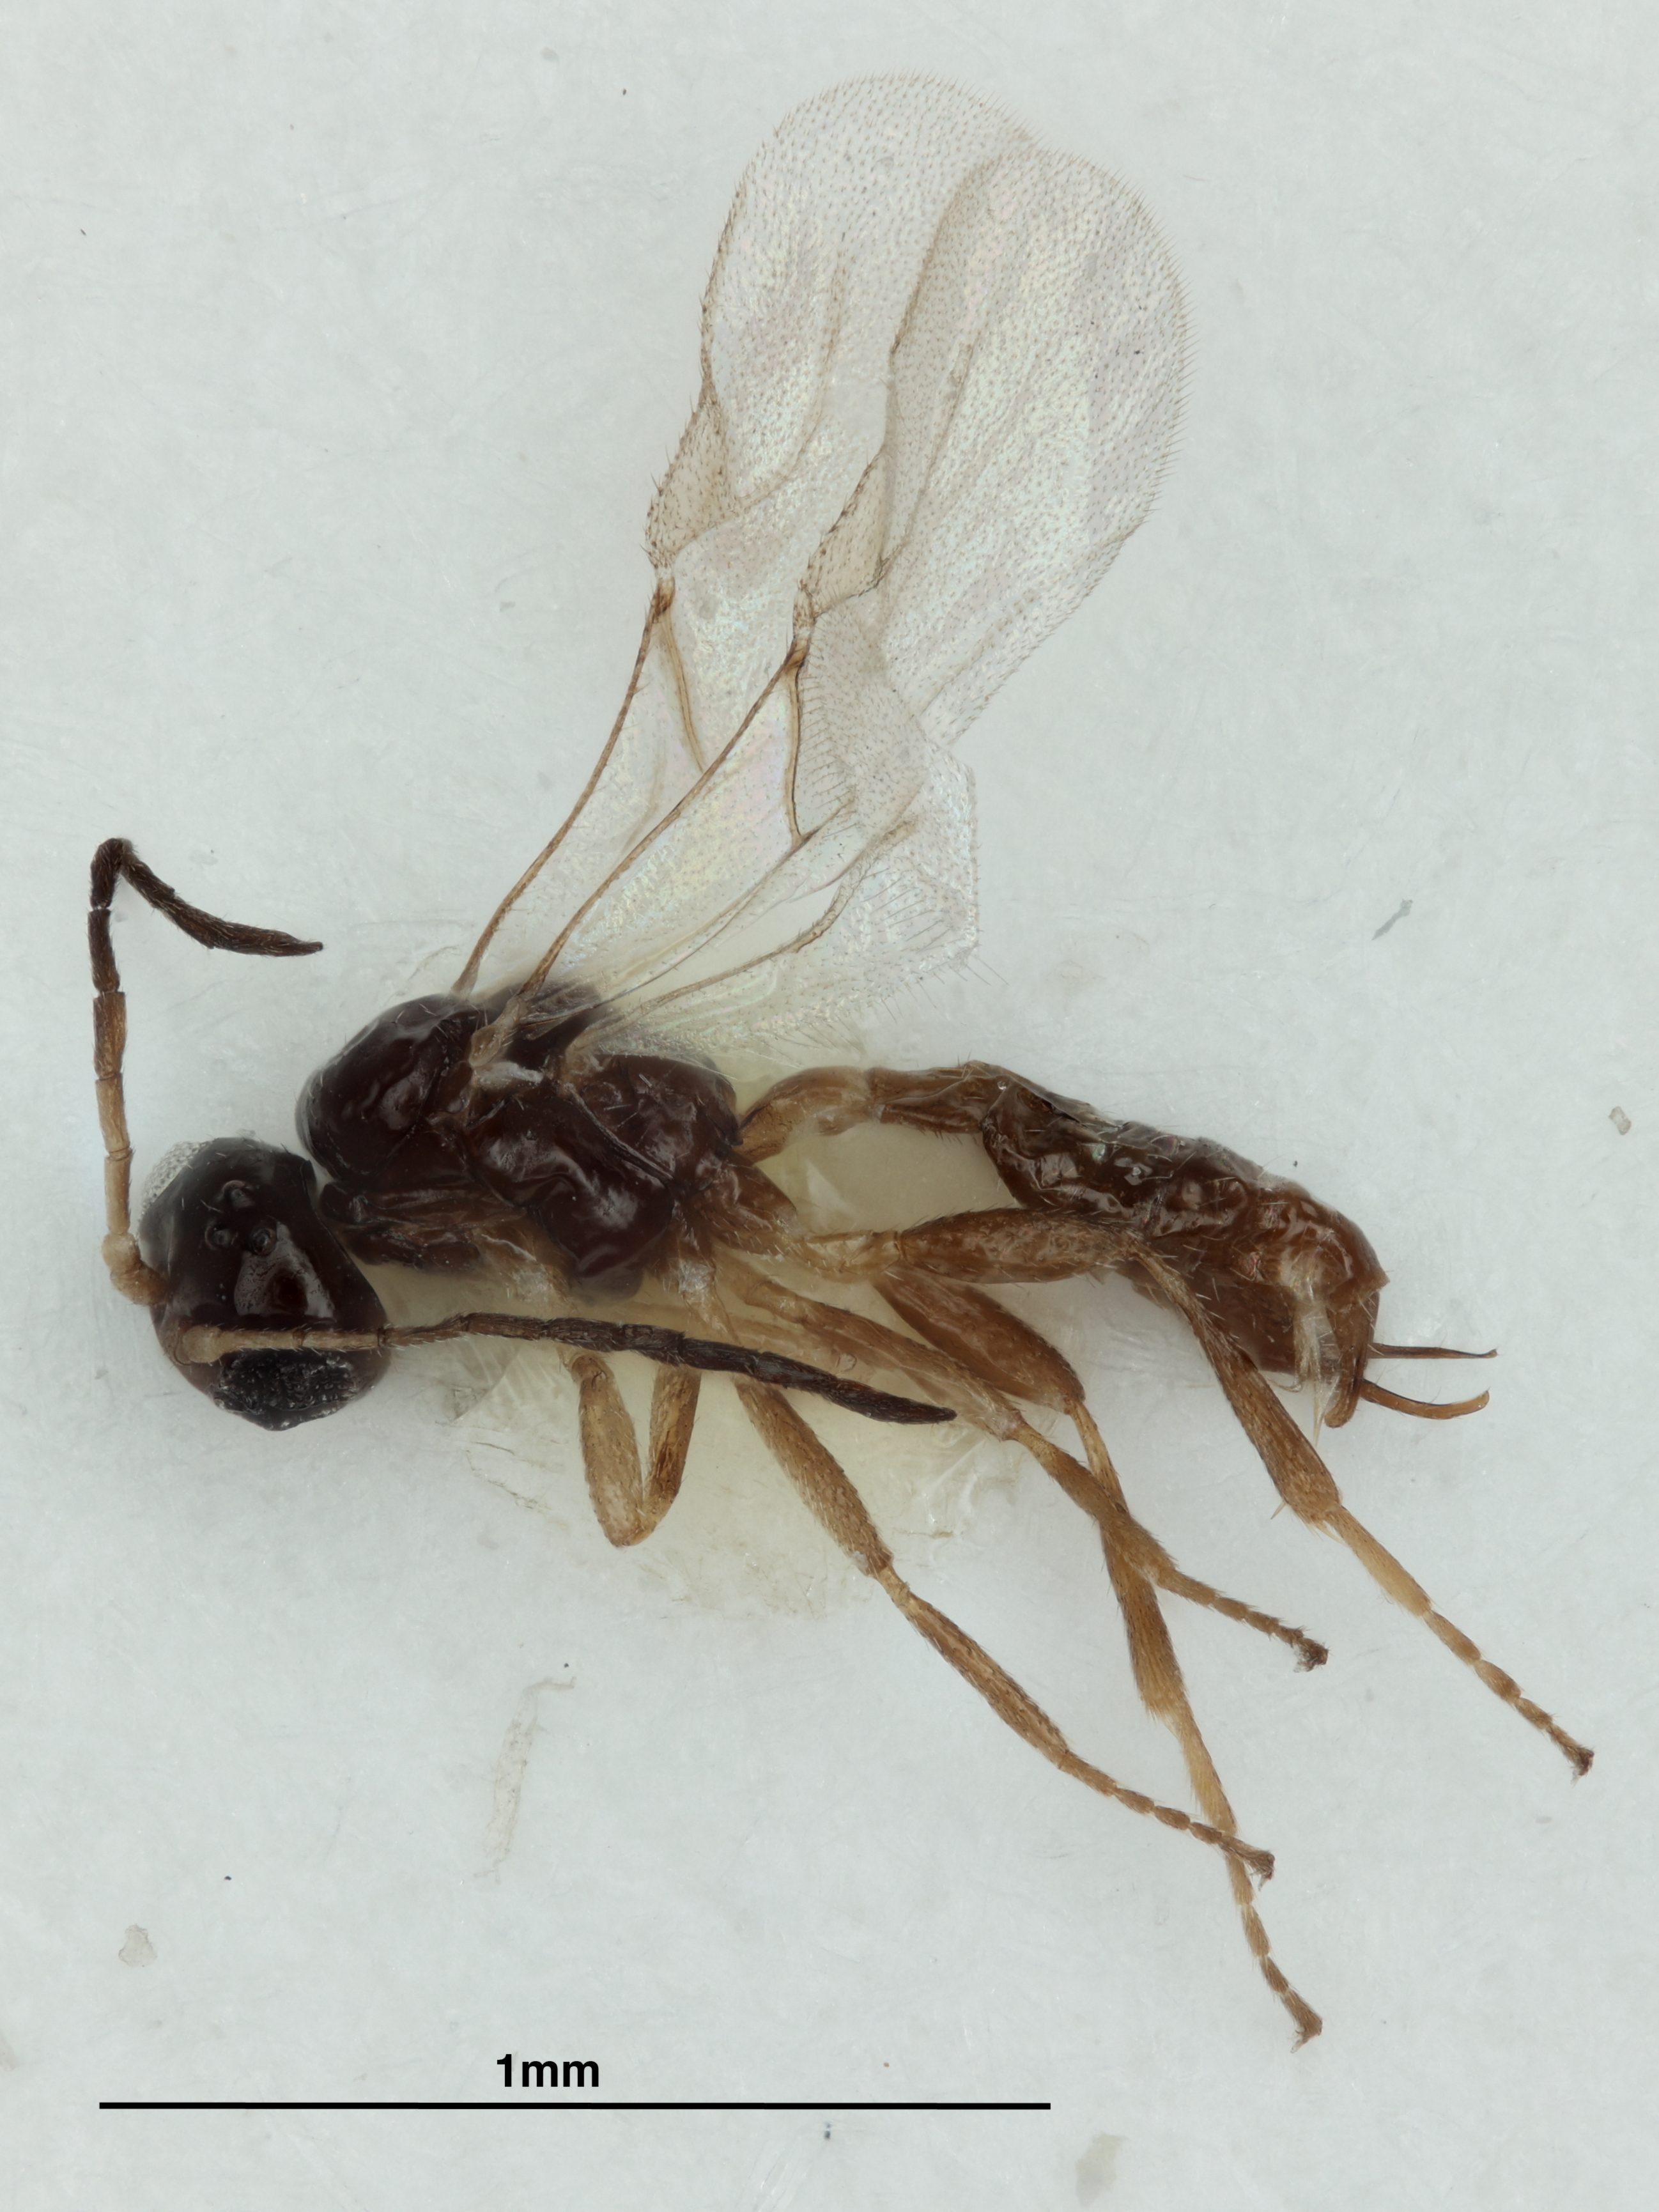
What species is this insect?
Binodoxys clydesmithi
